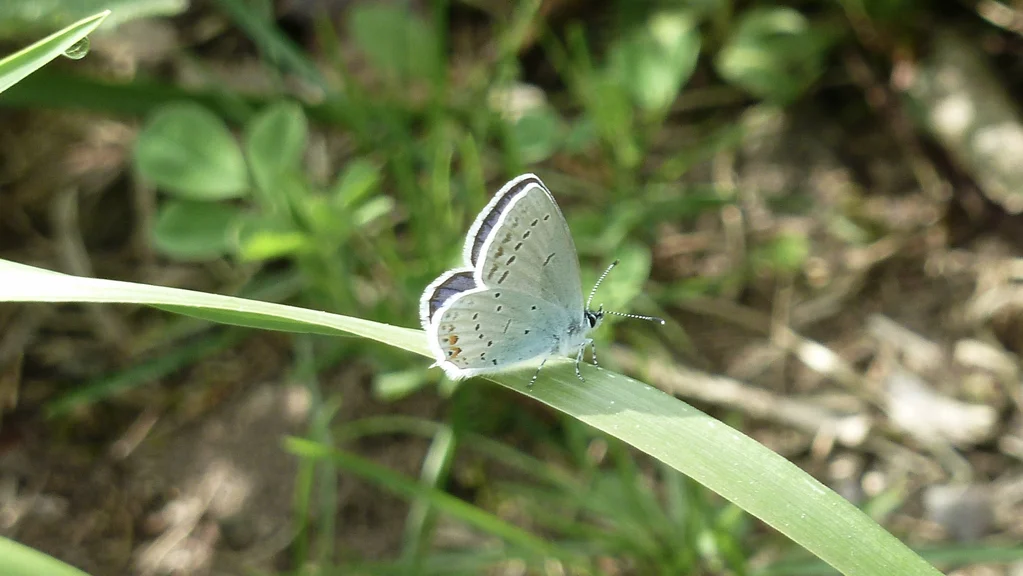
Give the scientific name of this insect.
Cupido argiades (also Elkalyce argiades)
